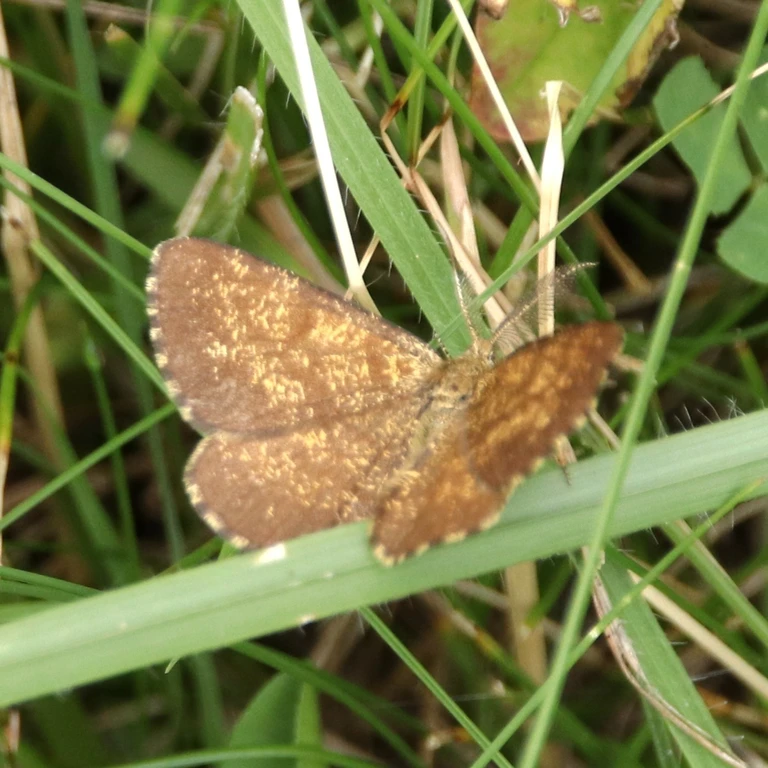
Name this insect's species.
Ematurga atomaria
